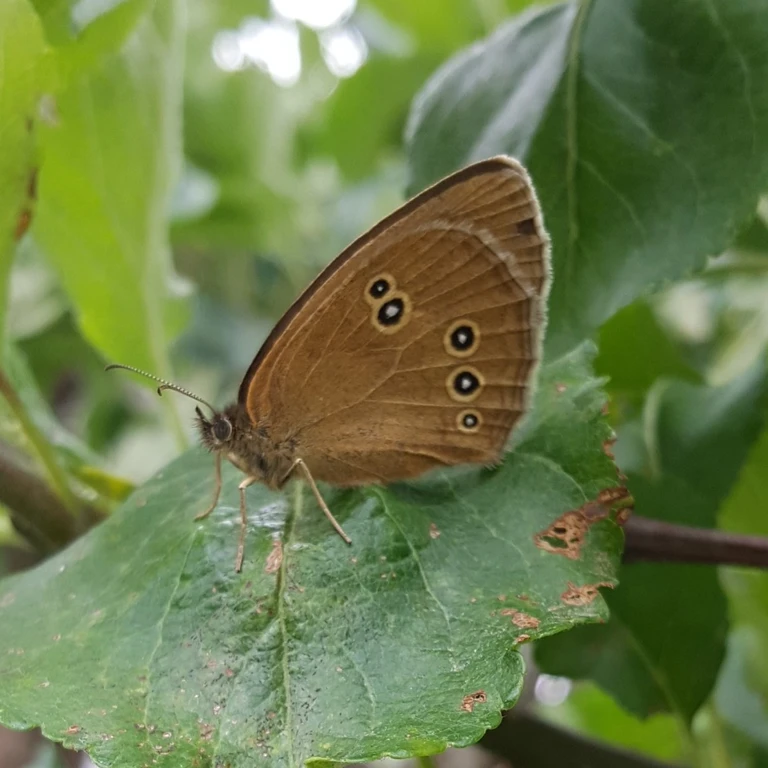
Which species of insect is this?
Aphantopus hyperantus
